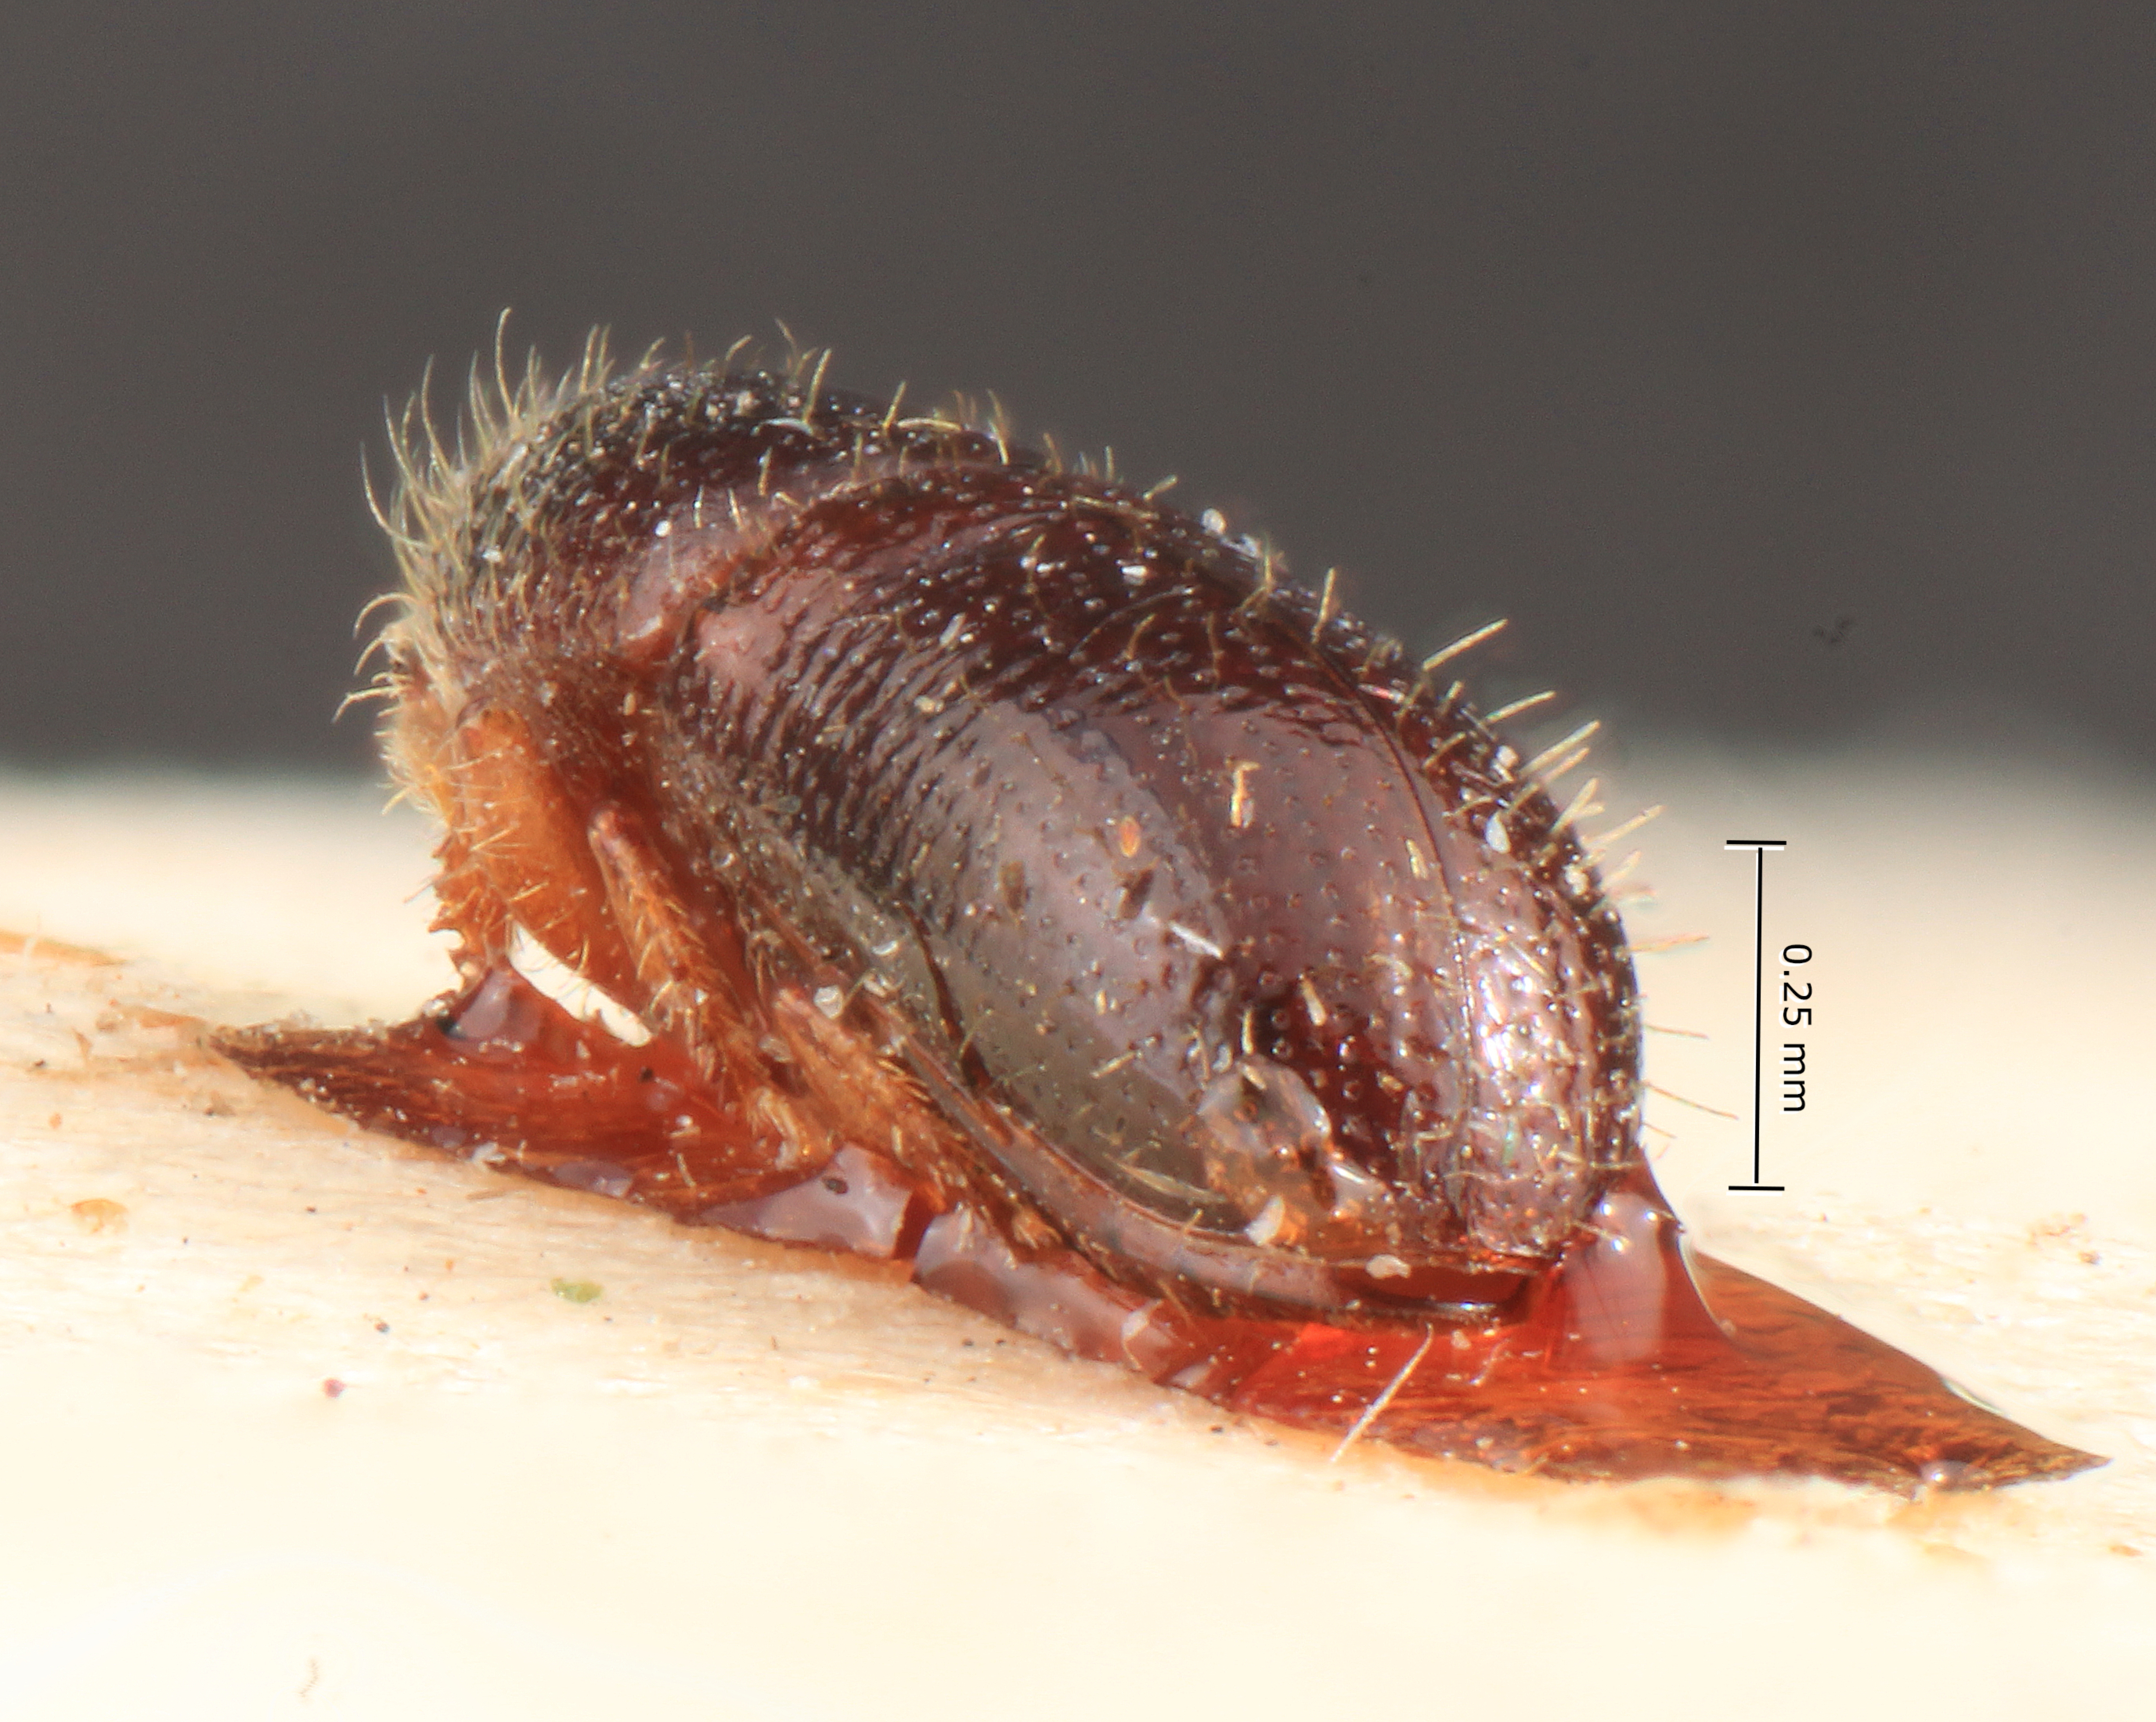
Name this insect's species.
Poecilips longior
